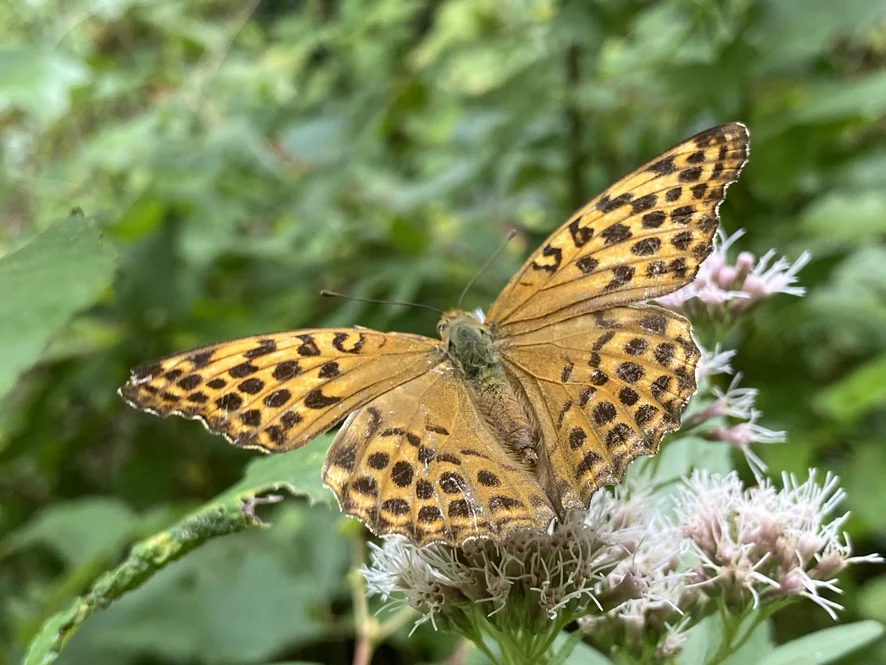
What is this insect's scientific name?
Argynnis paphia
